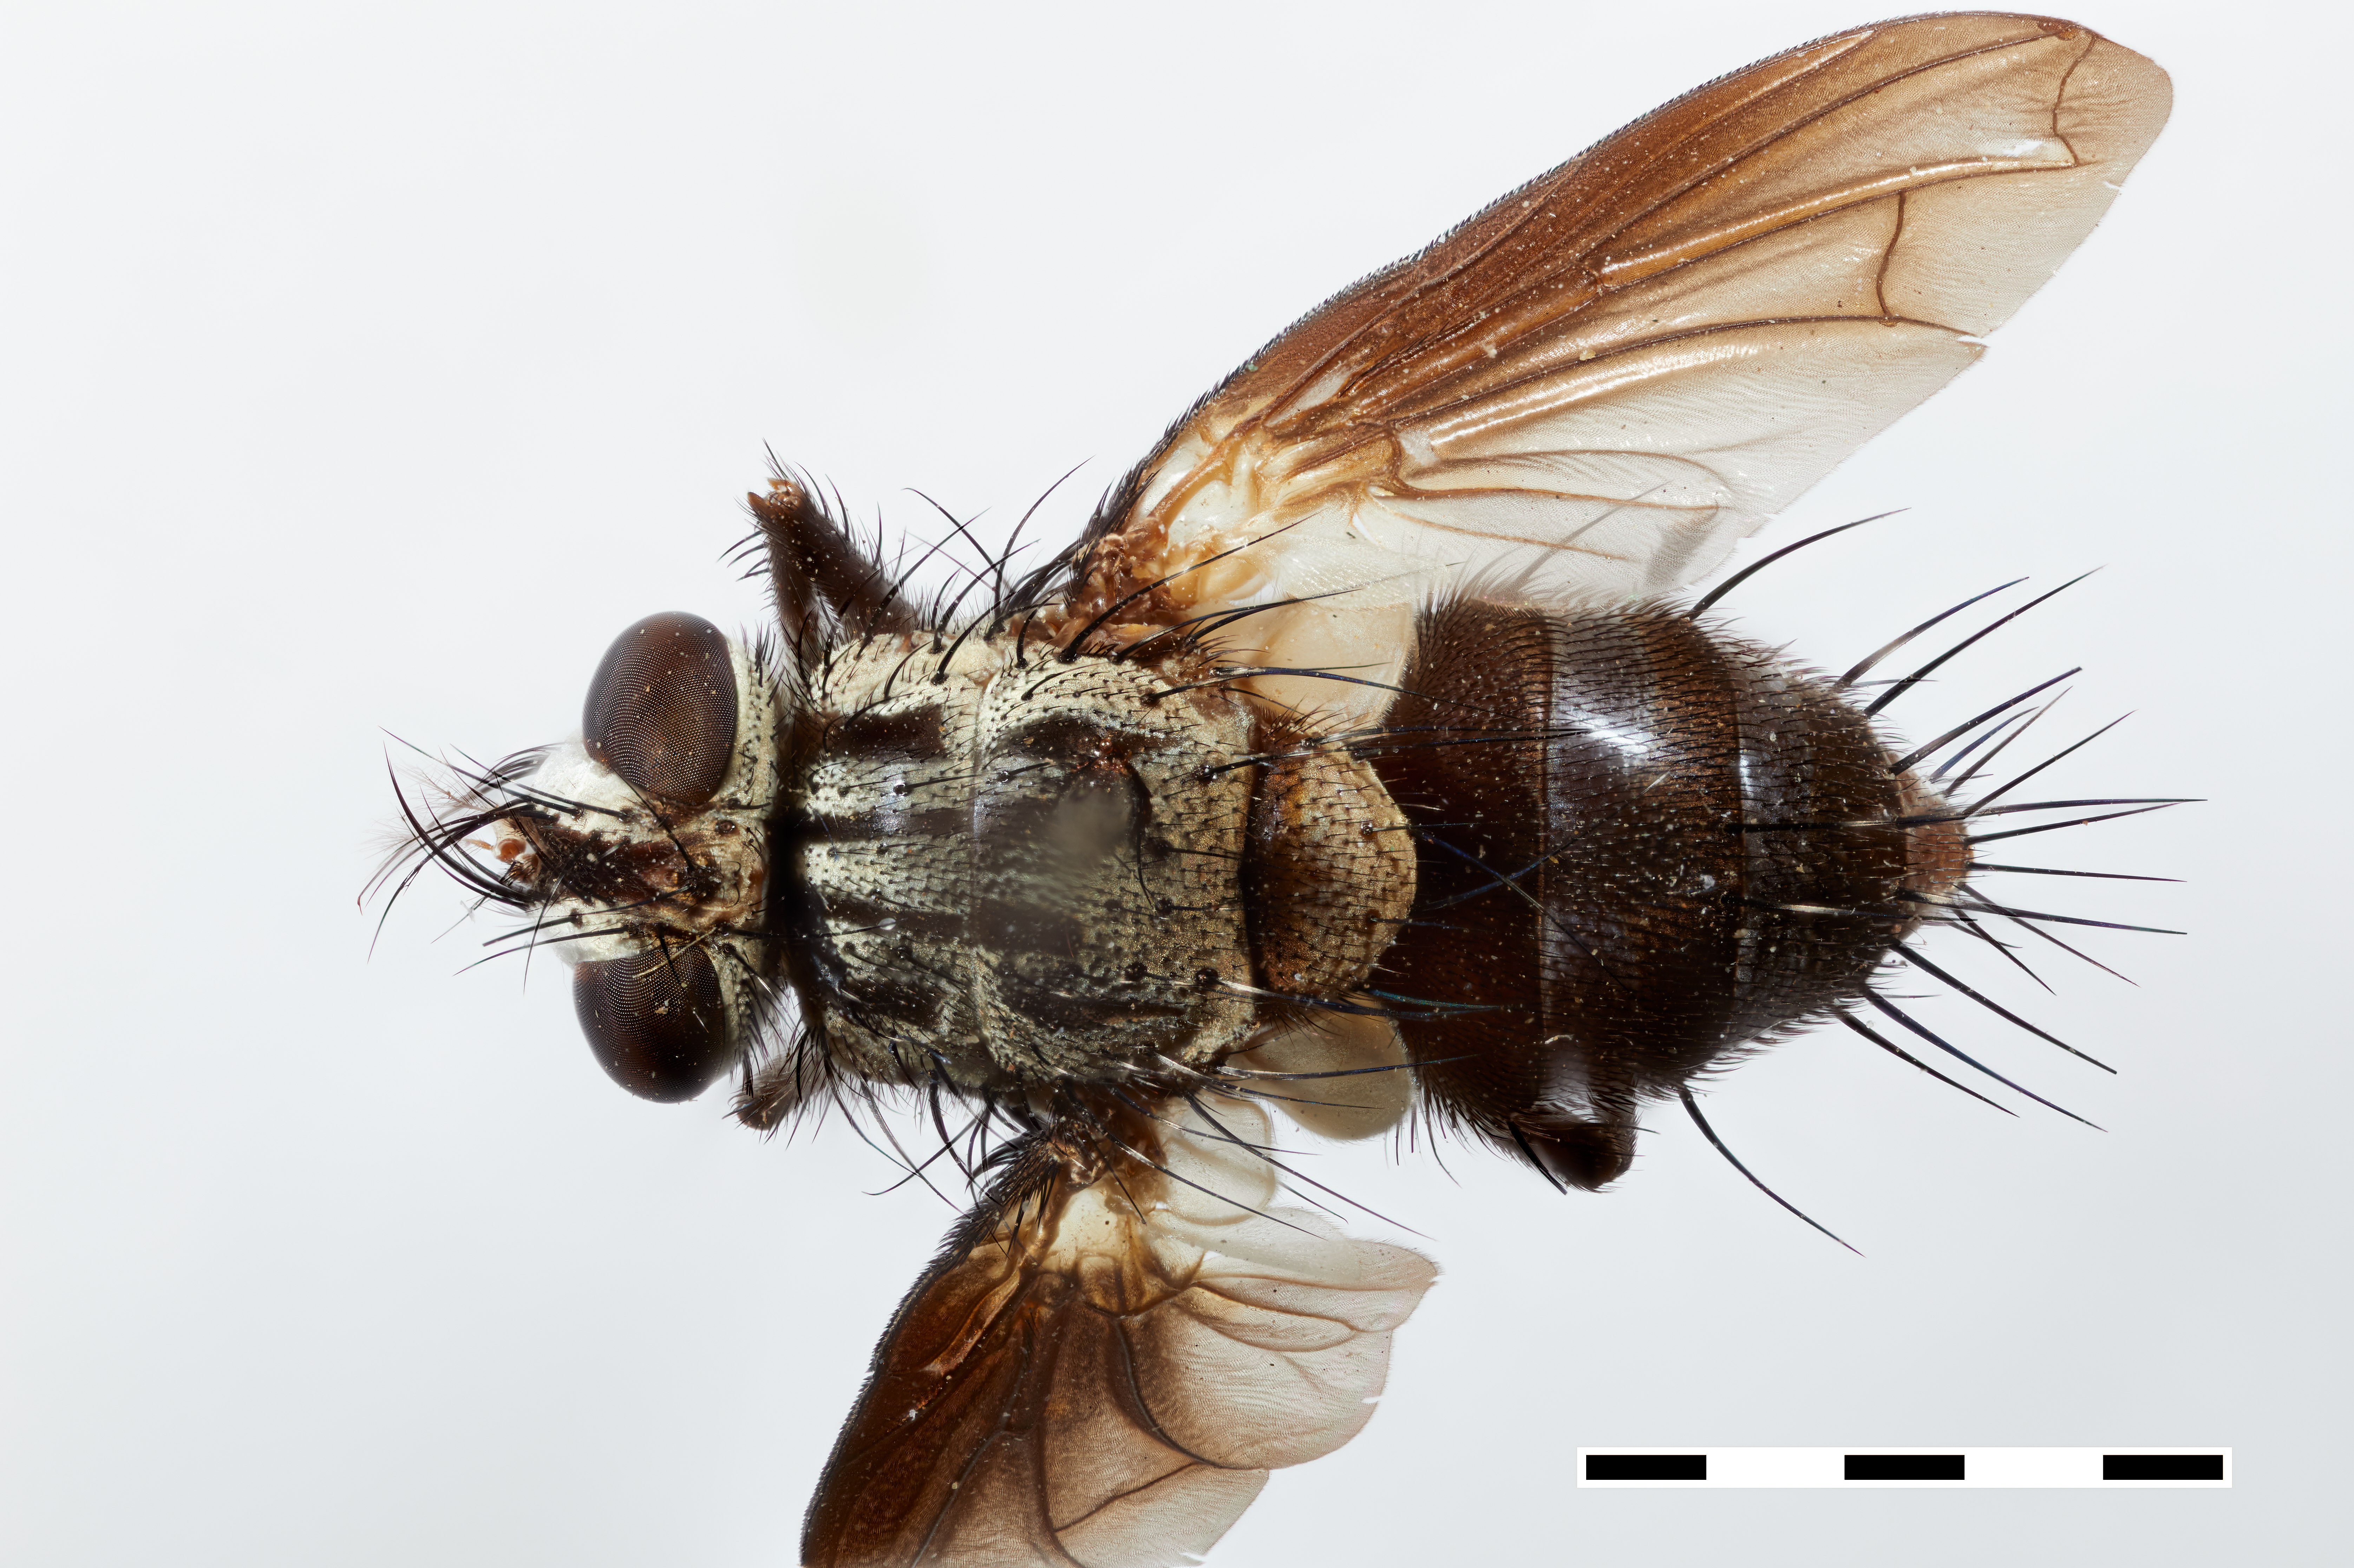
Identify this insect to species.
Yahuarmayoia analis
